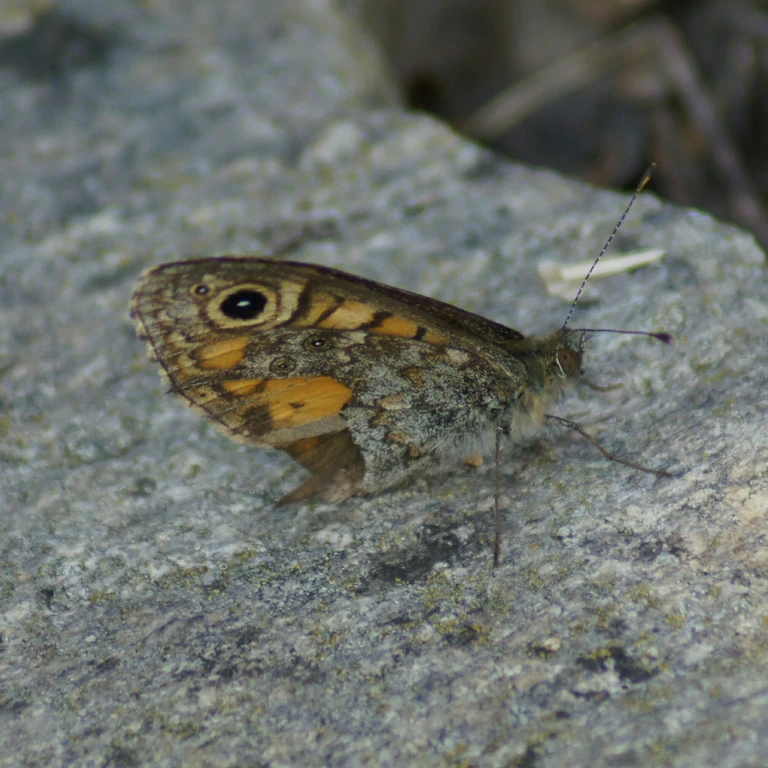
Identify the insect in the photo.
Lasiommata megera (also Pararge megera)
